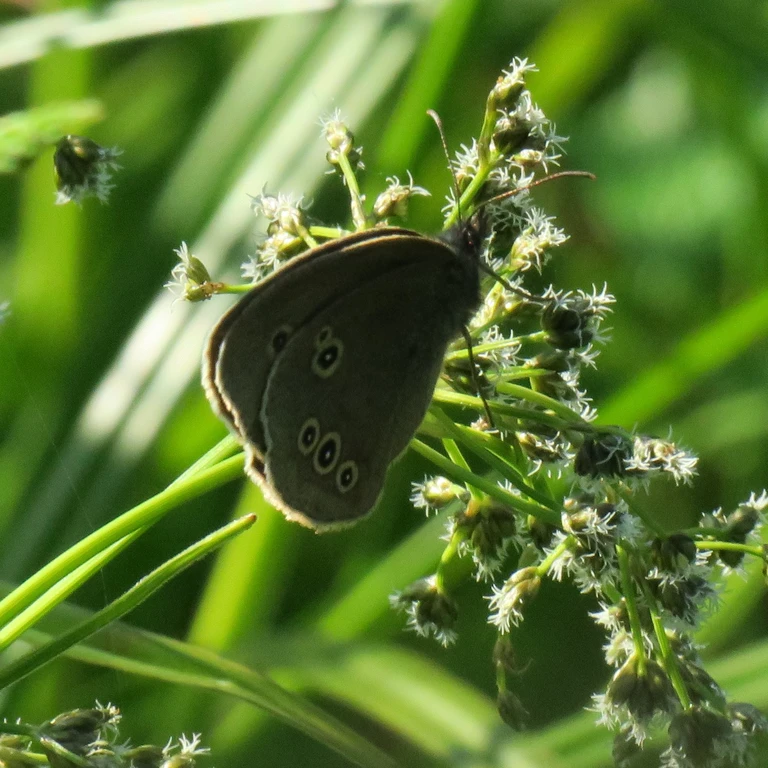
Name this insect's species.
Aphantopus hyperantus
